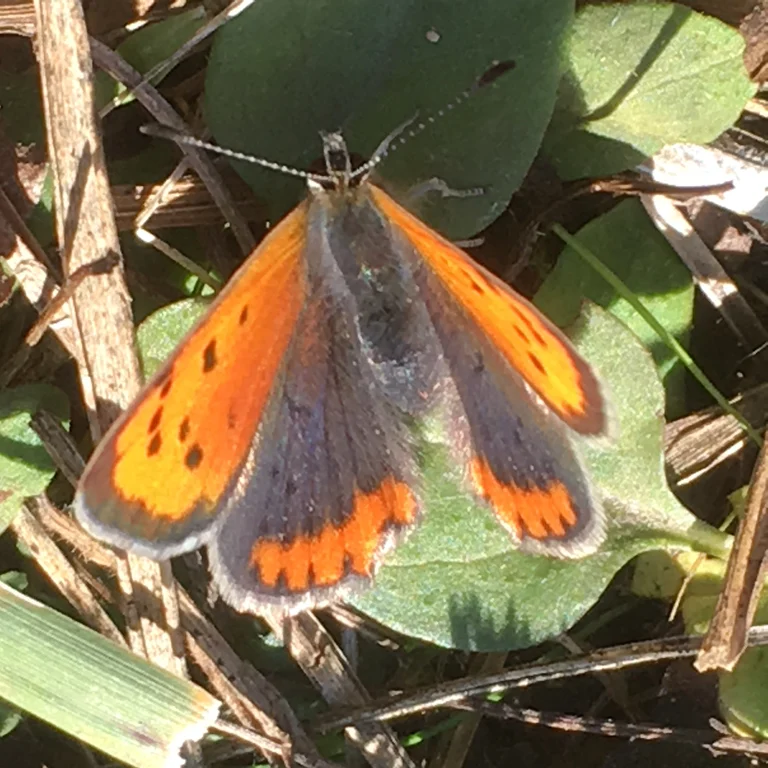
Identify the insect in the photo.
Lycaena phlaeas
